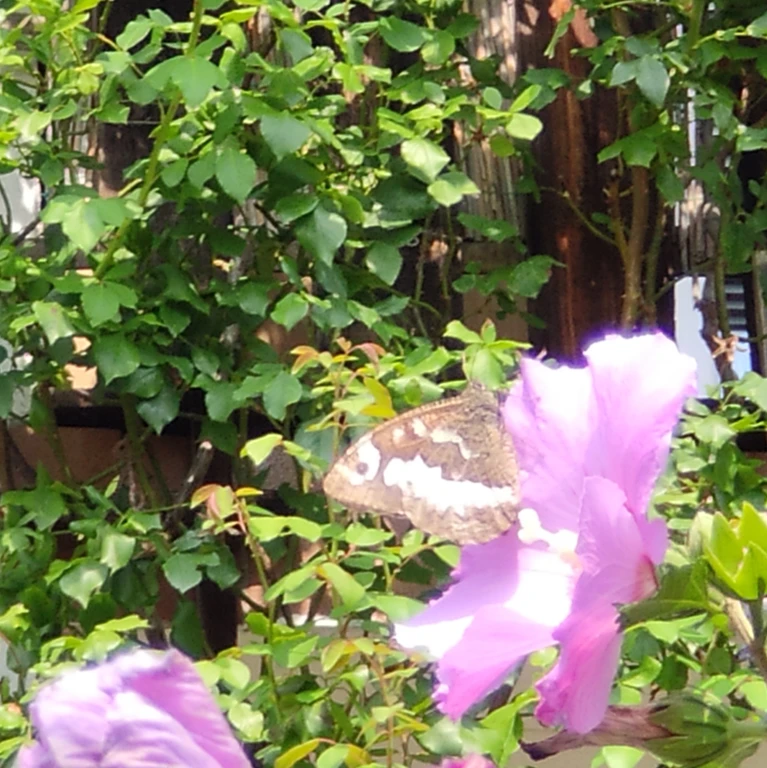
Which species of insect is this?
Brintesia circe
